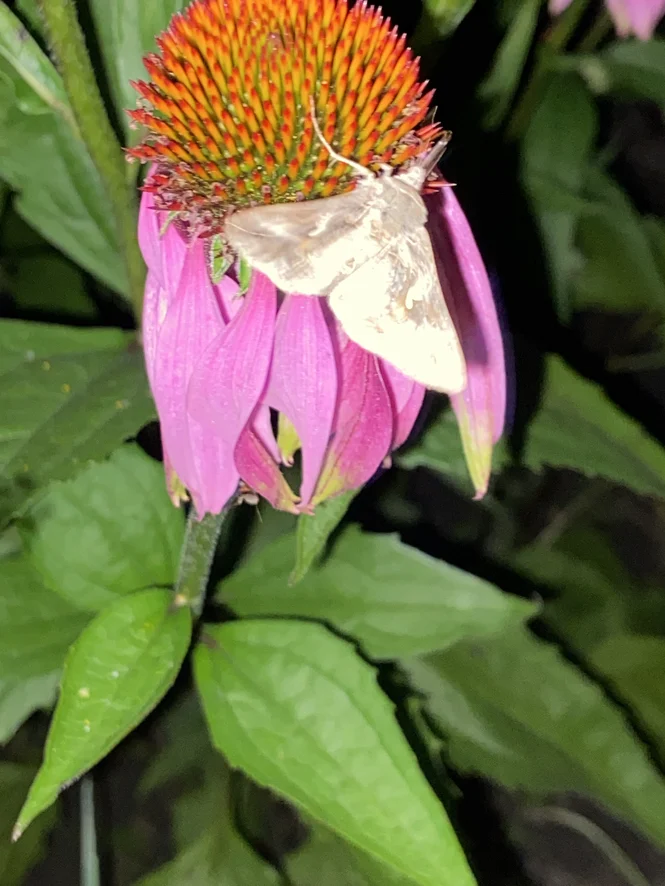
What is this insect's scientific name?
Autographa gamma
